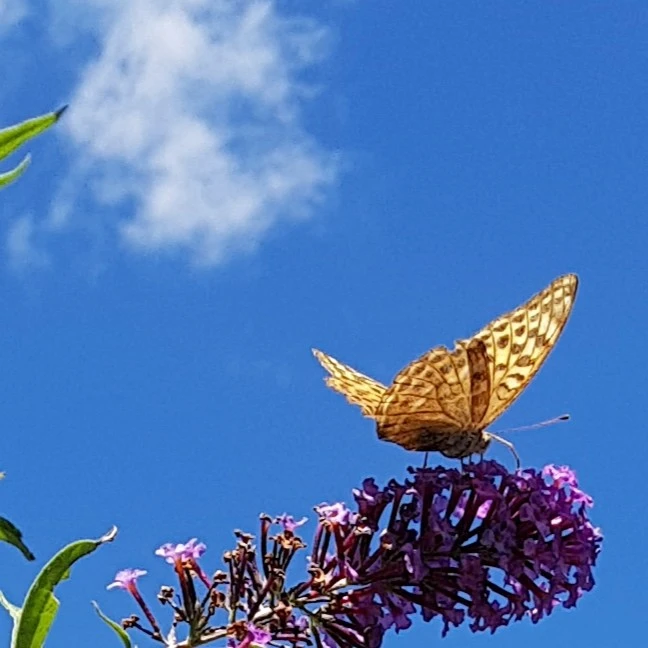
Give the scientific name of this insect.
Argynnis paphia
